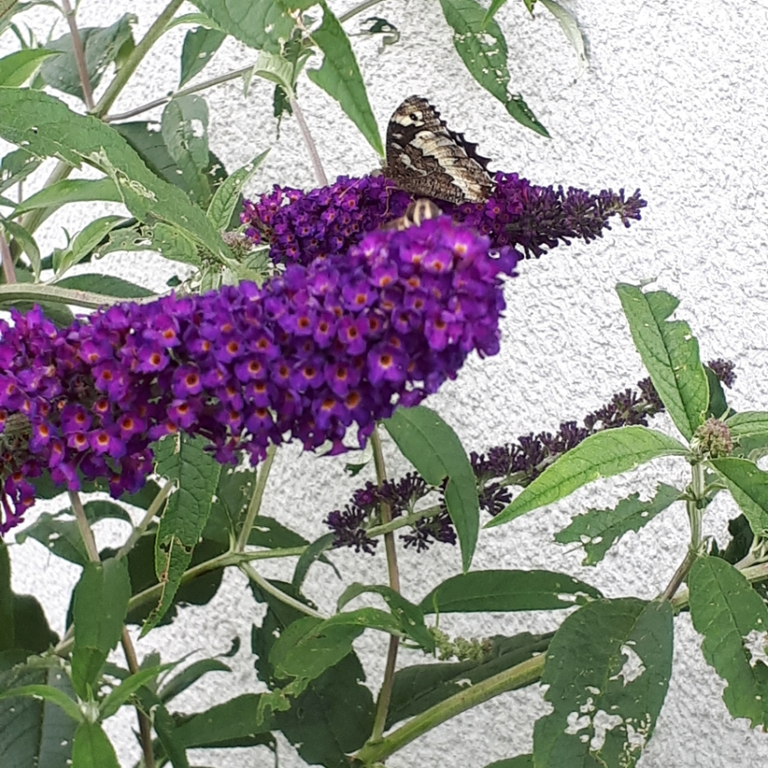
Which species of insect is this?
Brintesia circe
